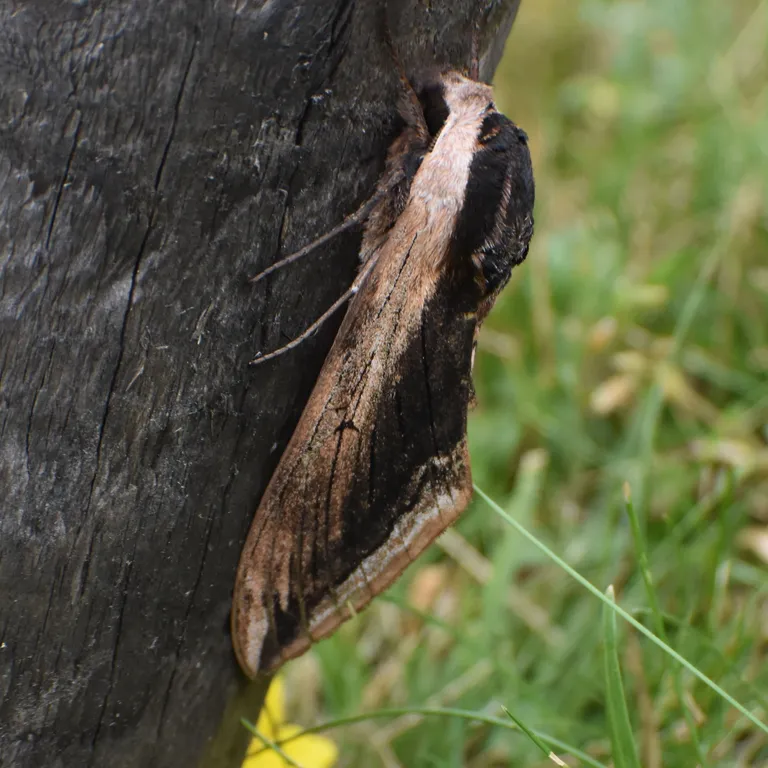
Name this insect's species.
Sphinx ligustri
